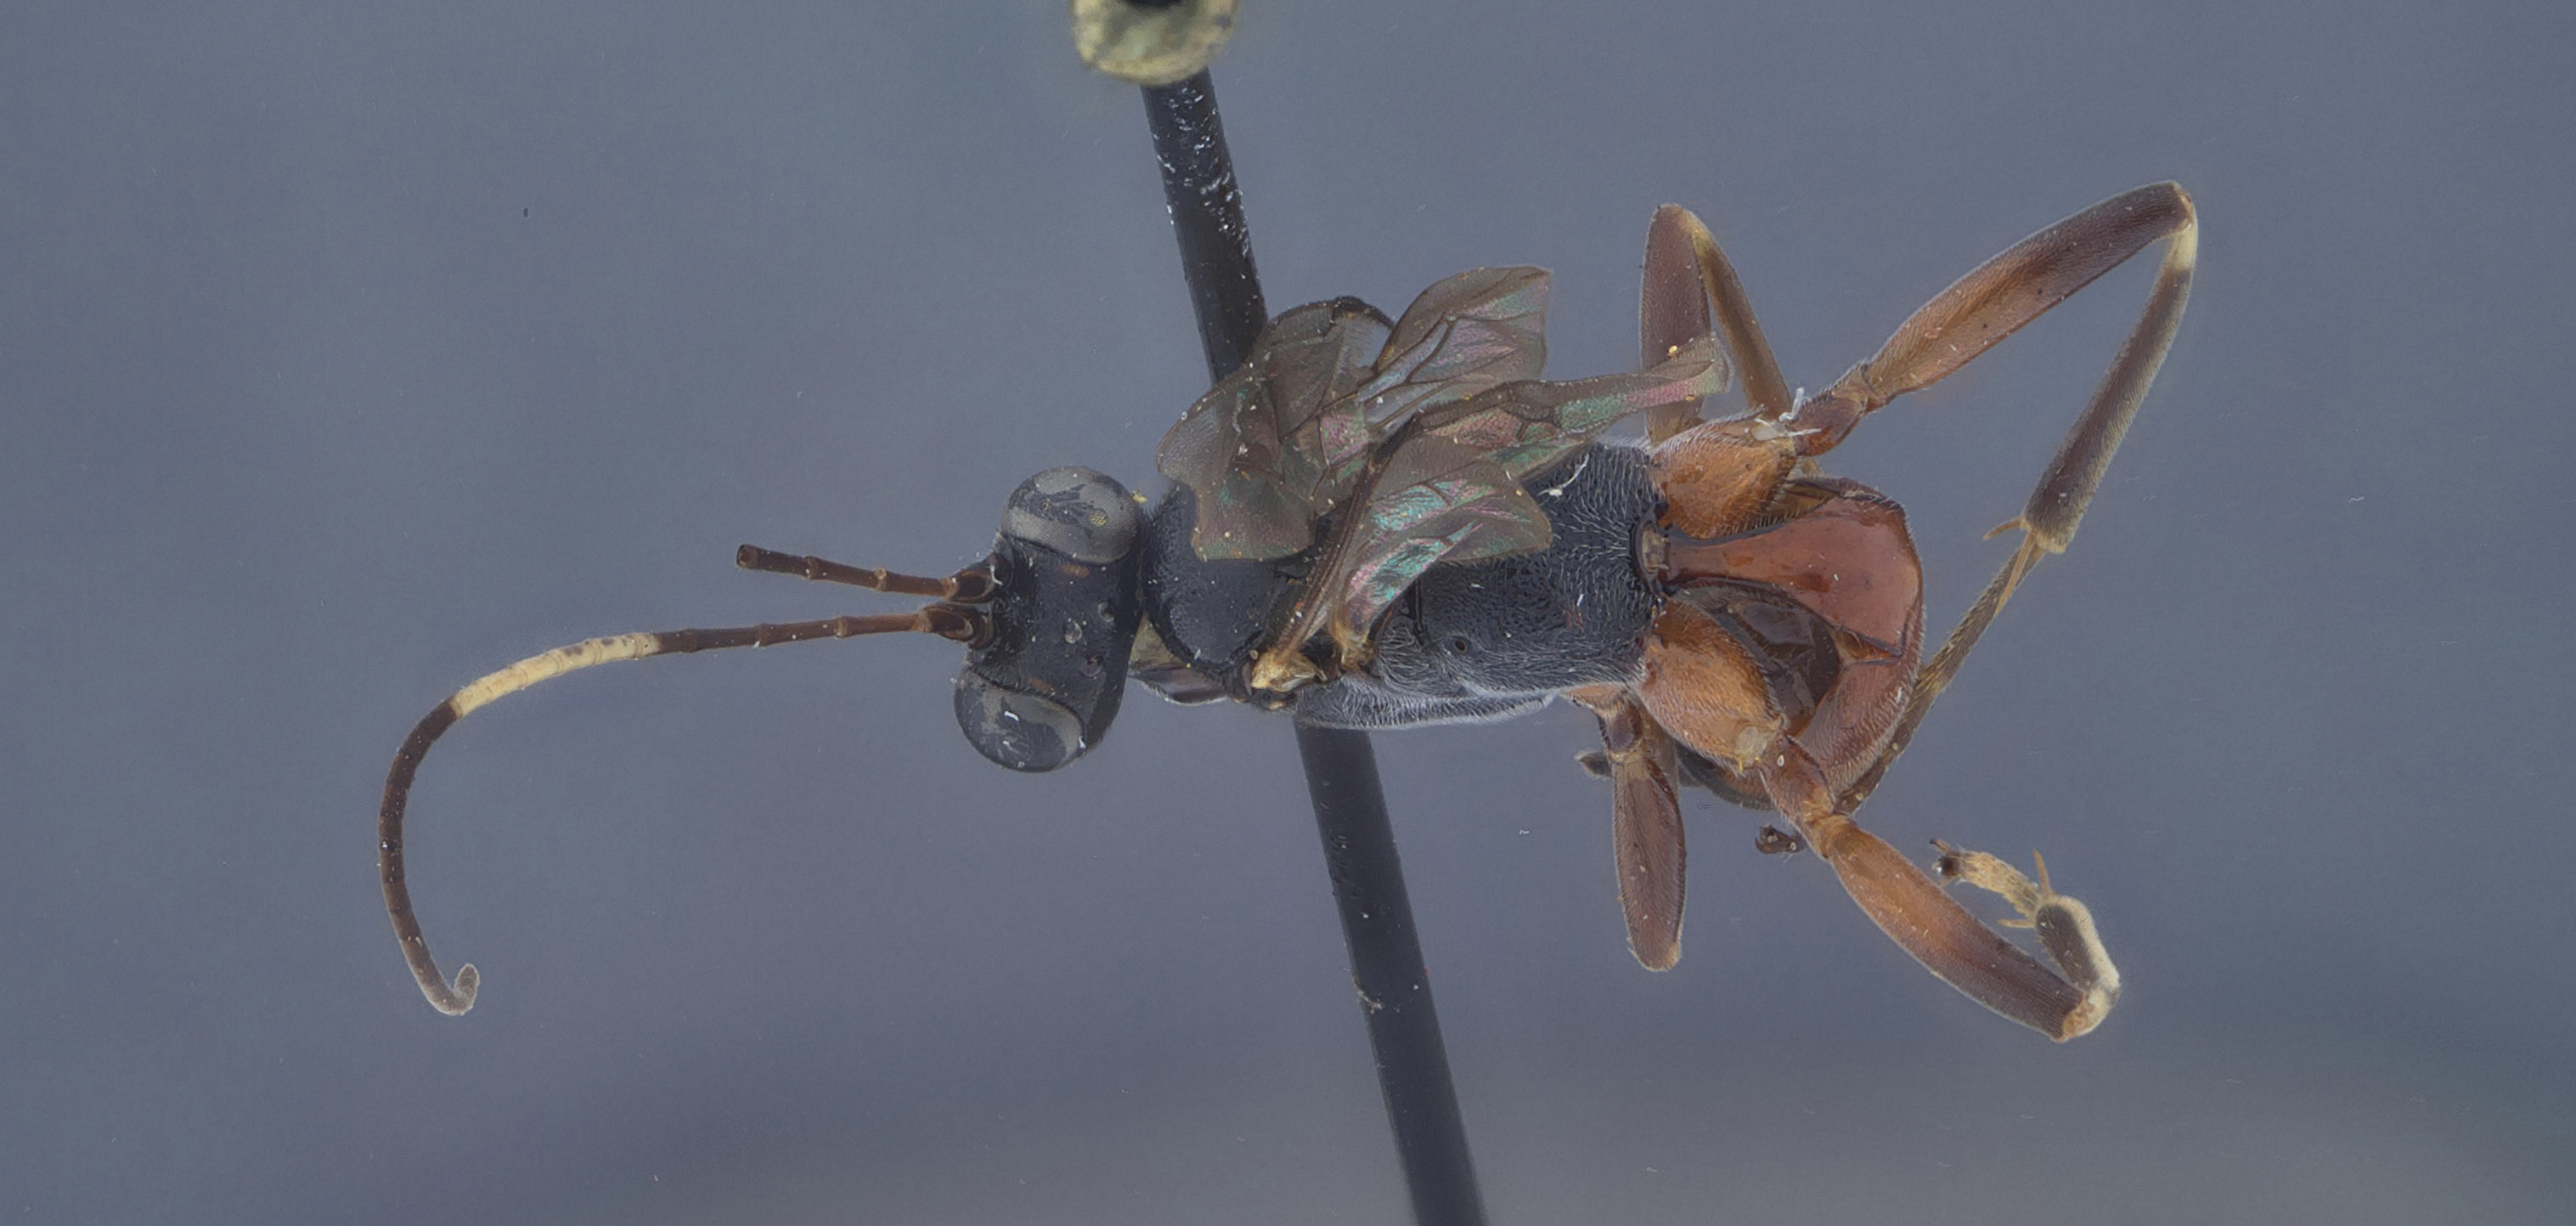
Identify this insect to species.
Agrothereutes lophyri
